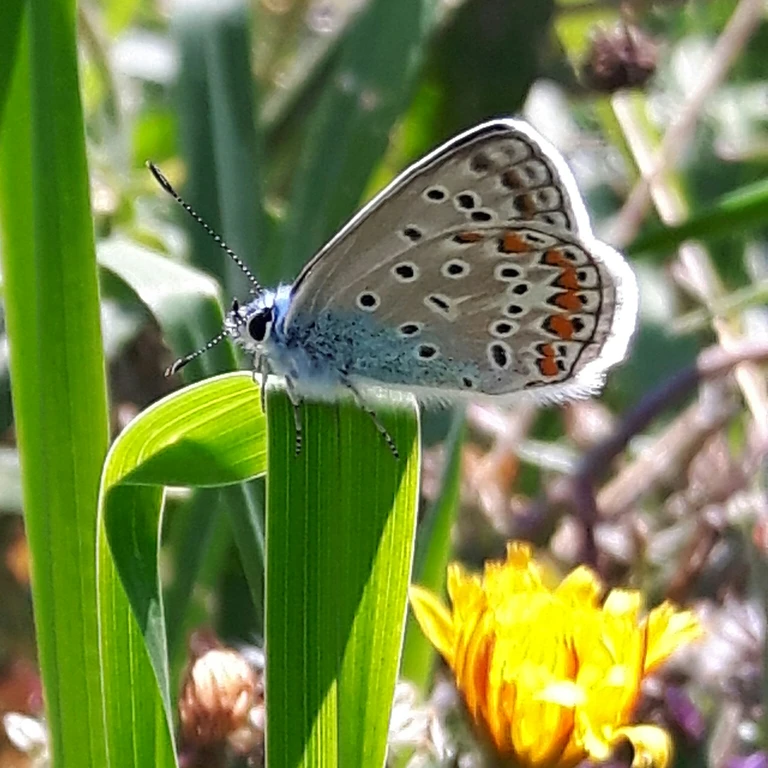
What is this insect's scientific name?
Polyommatus icarus
